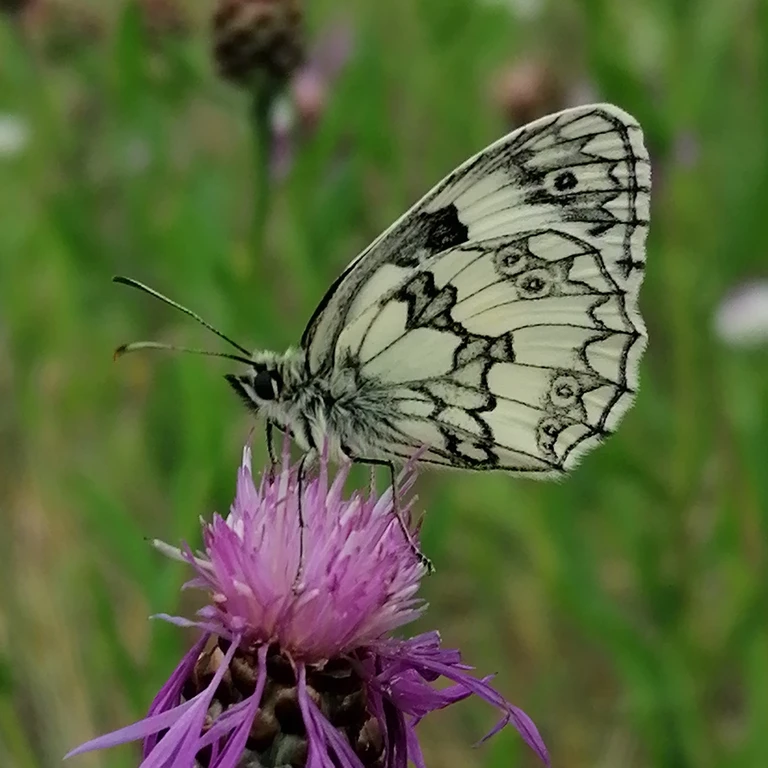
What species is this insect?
Melanargia galathea
